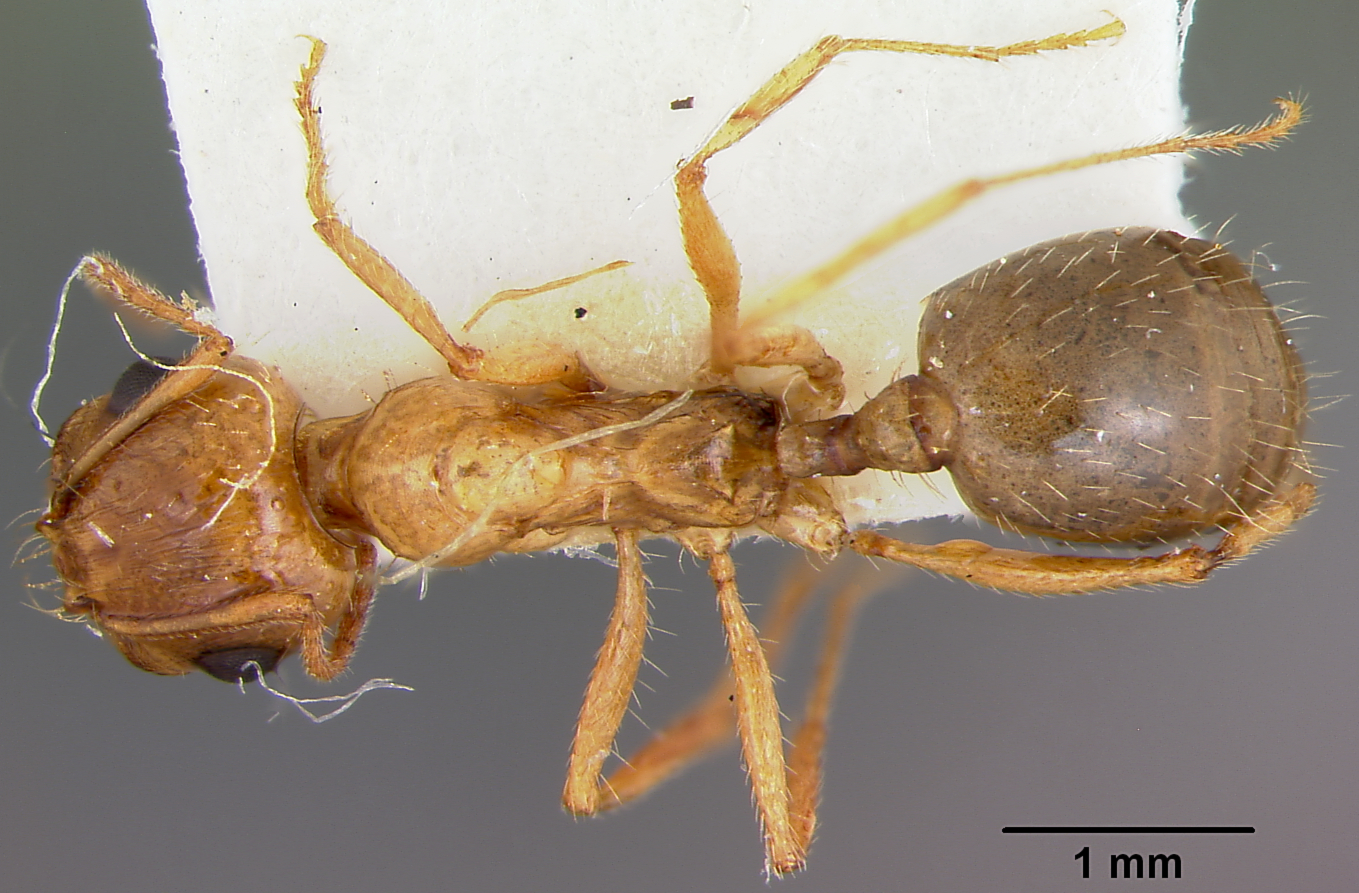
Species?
Veromessor lariversi
